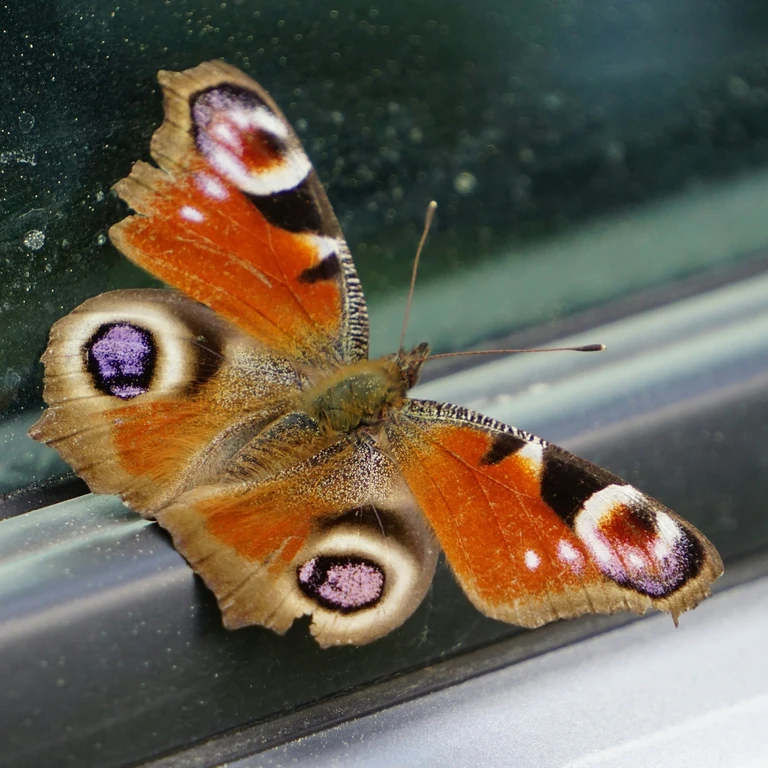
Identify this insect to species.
Aglais io
